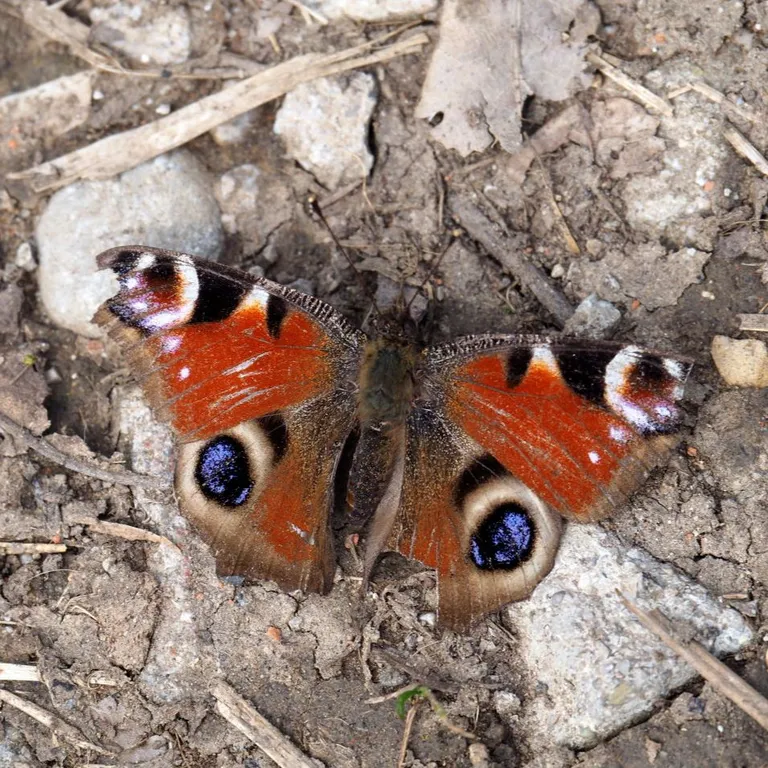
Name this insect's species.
Aglais io
